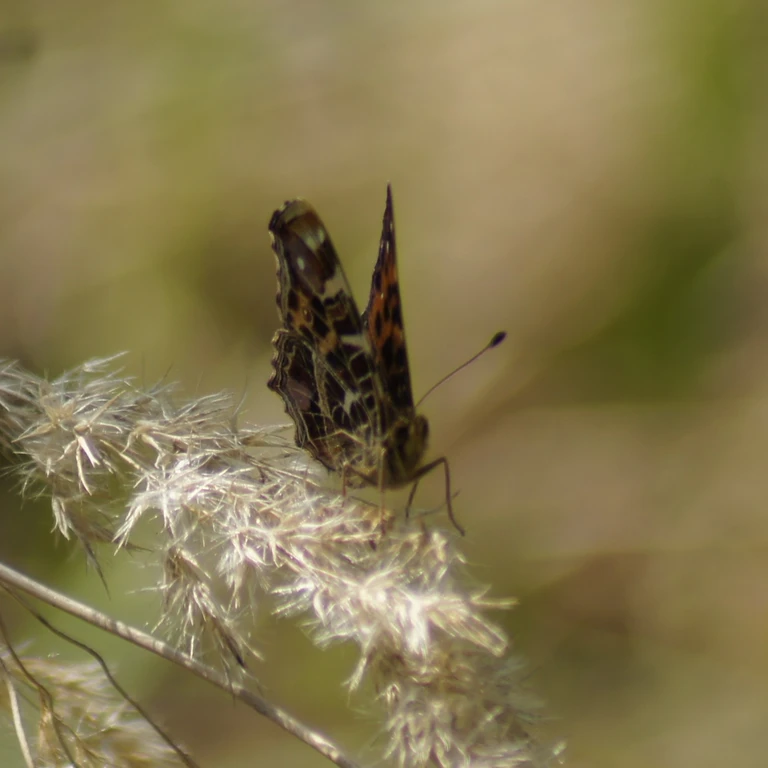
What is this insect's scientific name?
Araschnia levana
